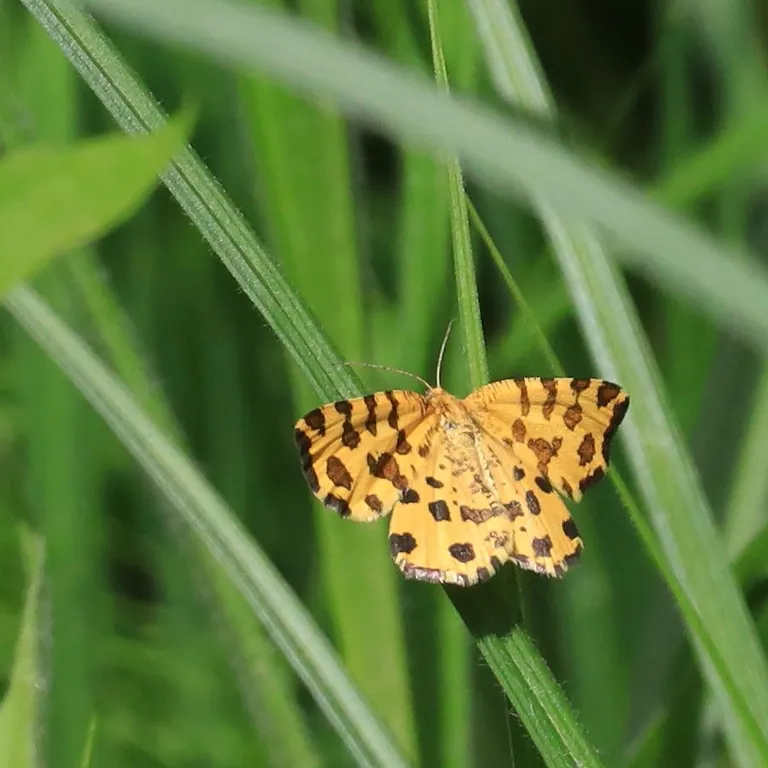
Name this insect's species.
Pseudopanthera macularia
